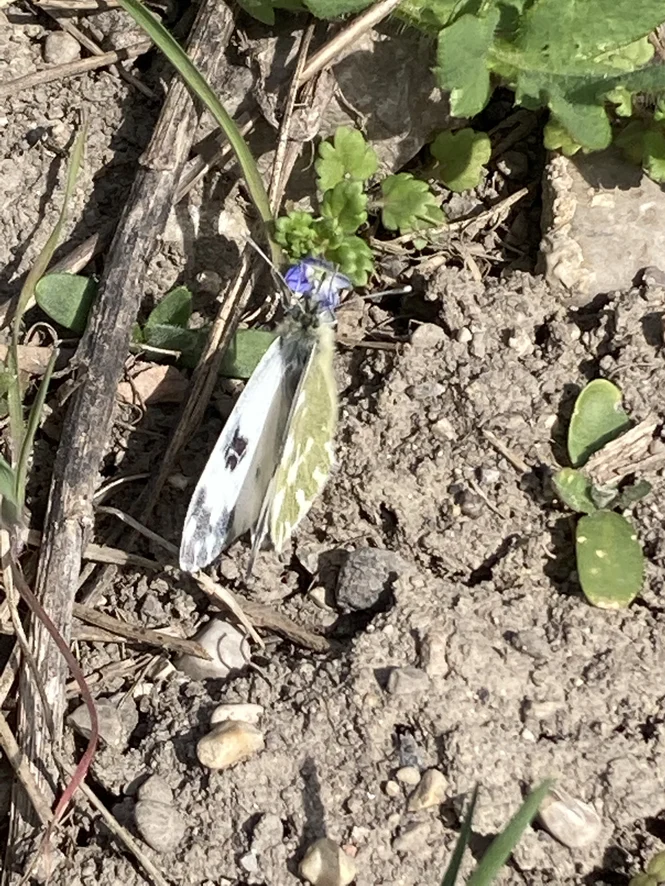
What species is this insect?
Pontia edusa
